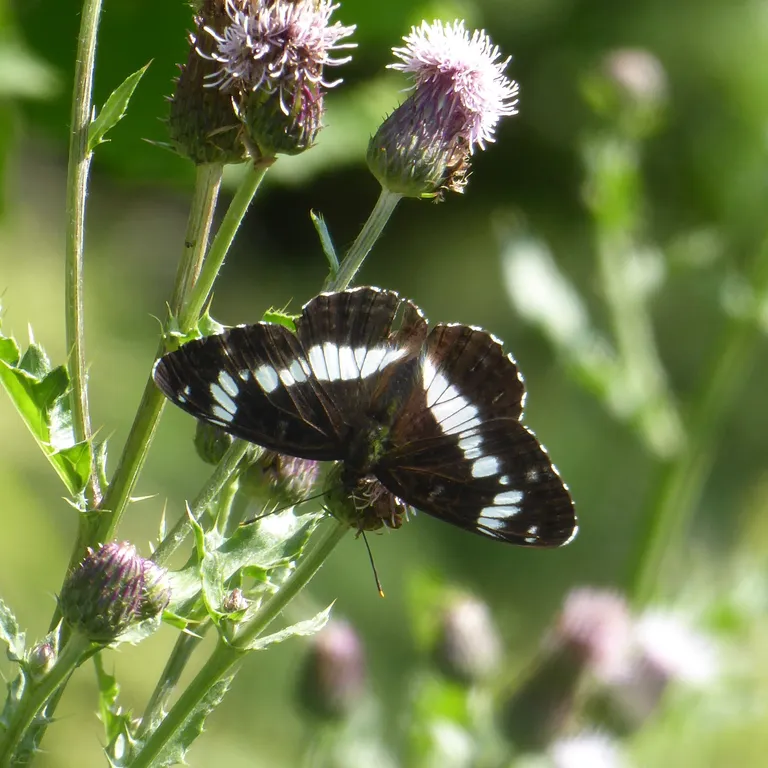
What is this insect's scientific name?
Limenitis camilla (also Ladoga camilla)
